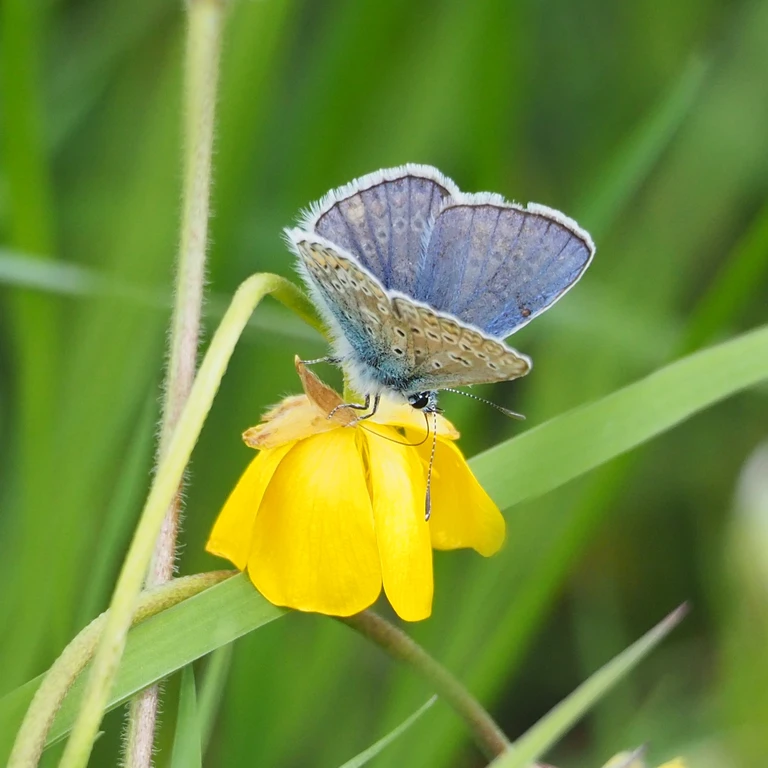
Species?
Polyommatus icarus
